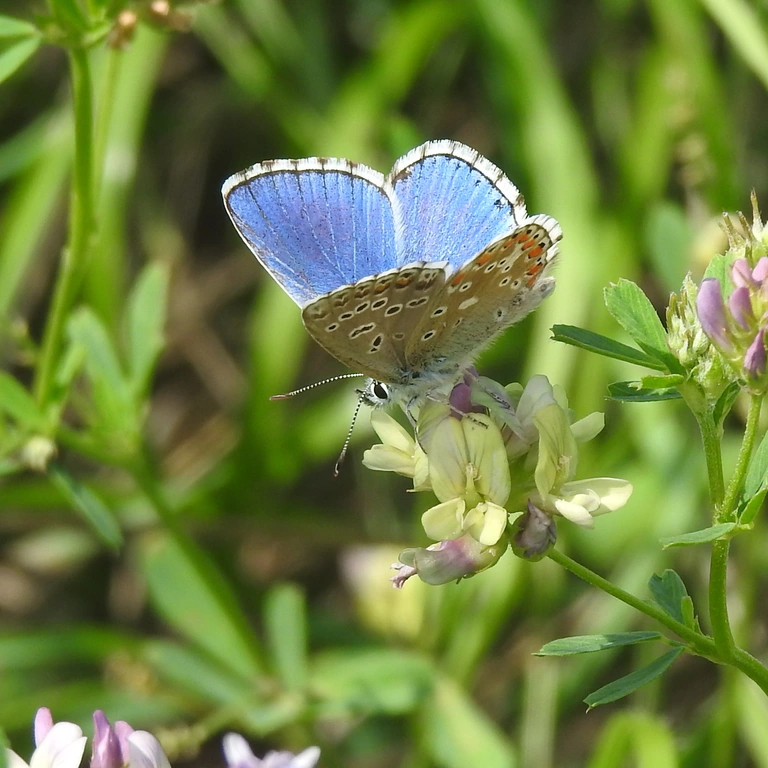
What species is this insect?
Lysandra bellargus
